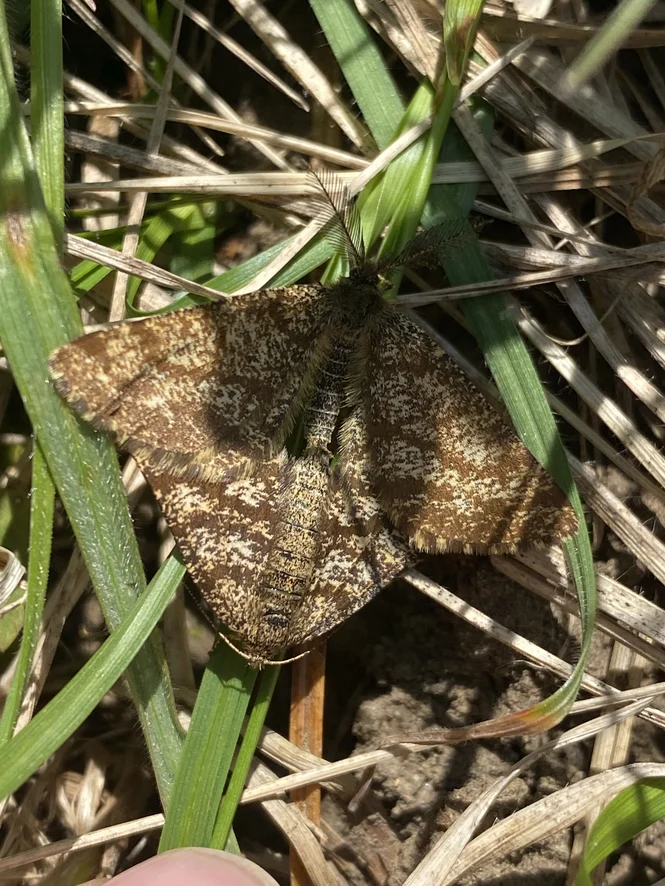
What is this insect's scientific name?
Ematurga atomaria
